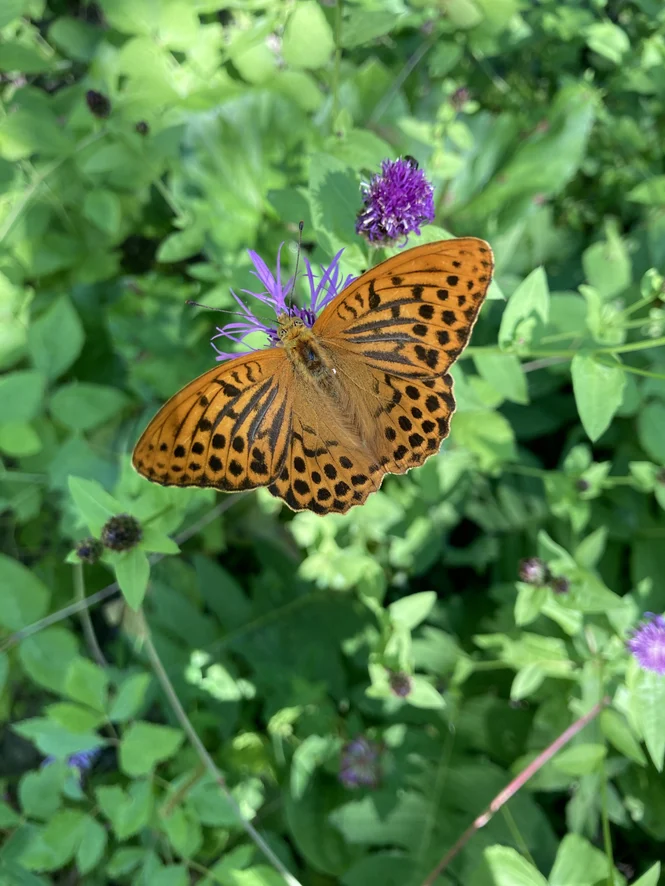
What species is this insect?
Argynnis paphia
